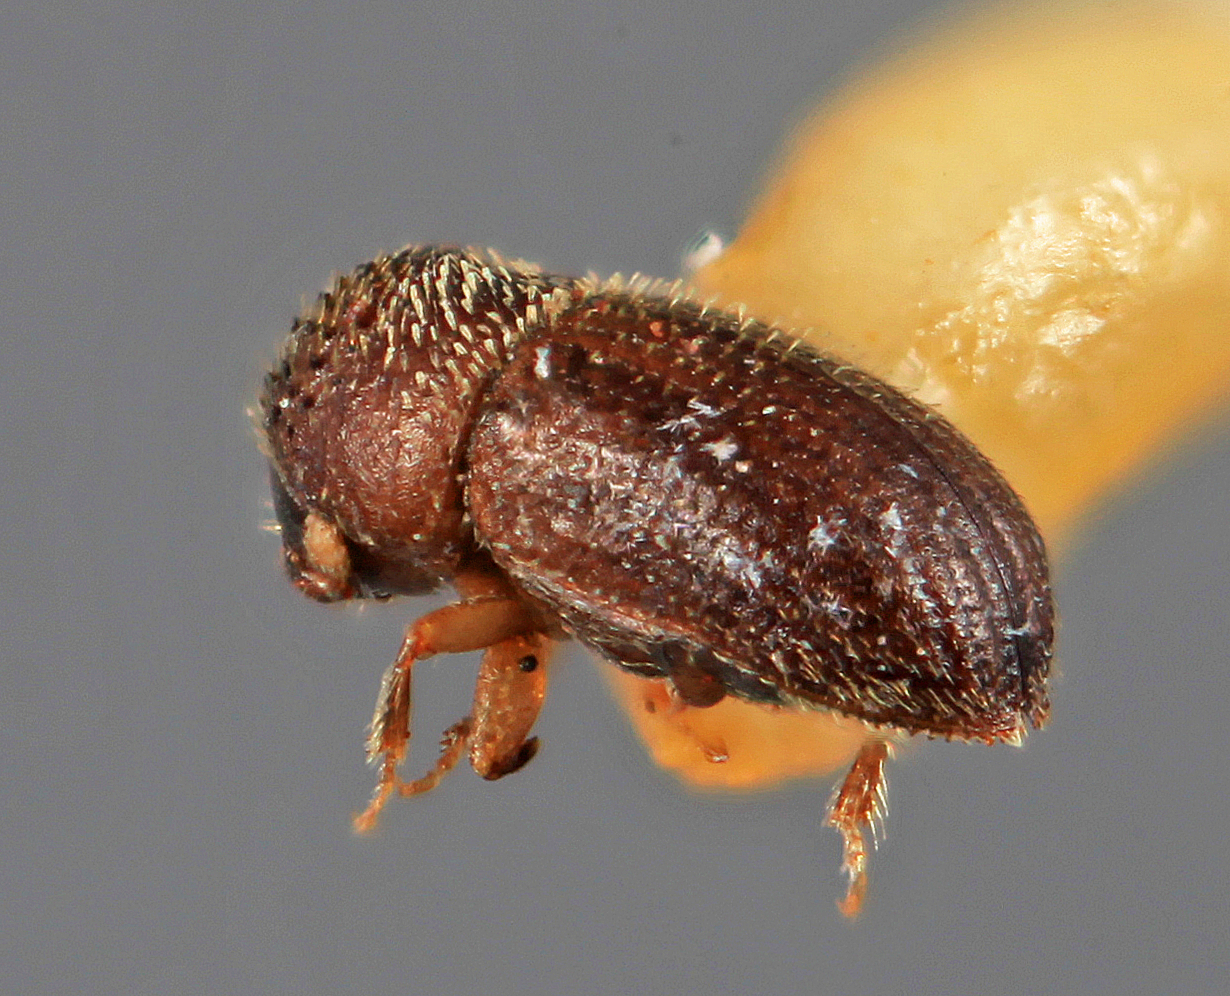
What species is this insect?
Hypothenemus teretis
